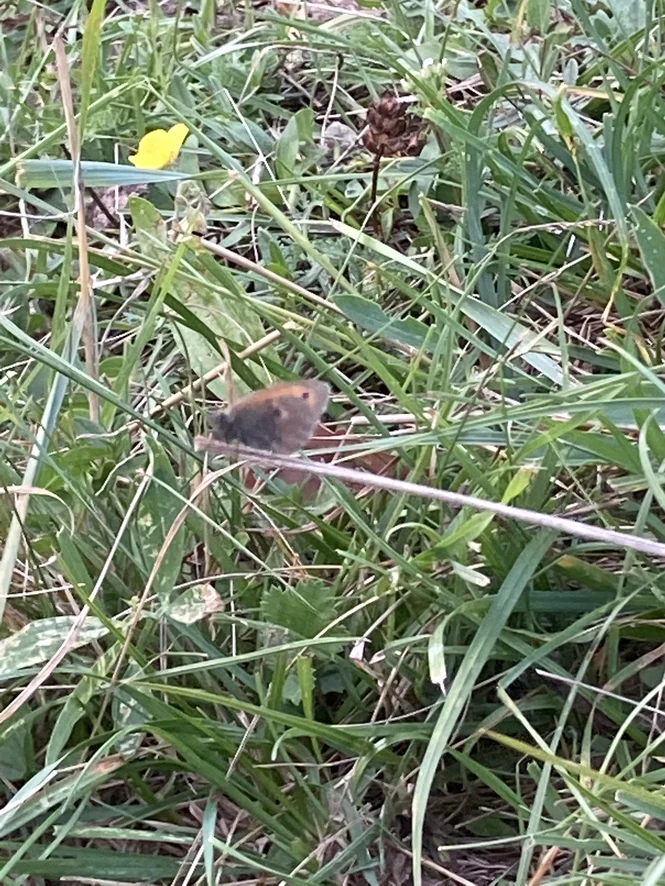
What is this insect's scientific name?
Coenonympha pamphilus
